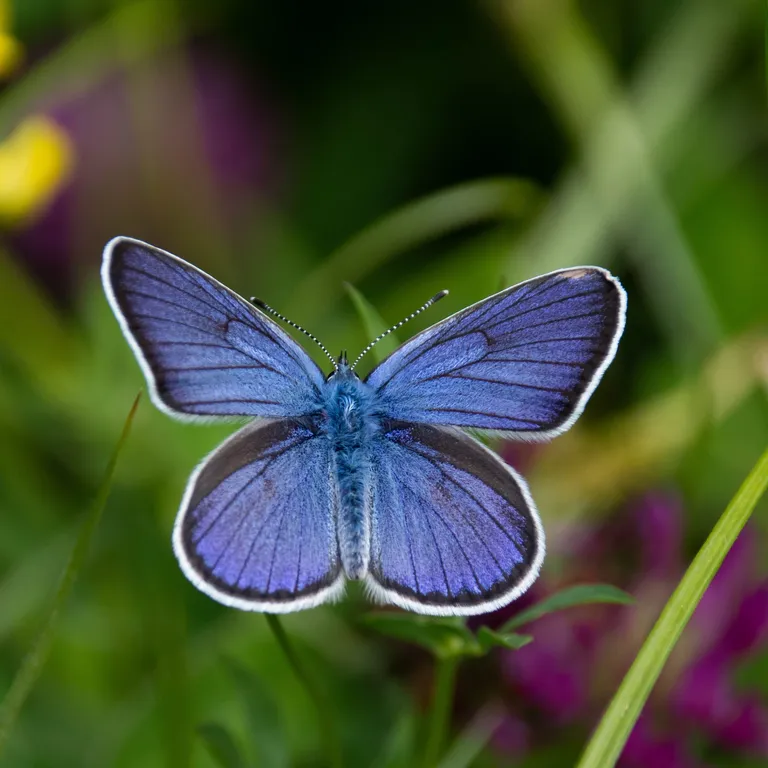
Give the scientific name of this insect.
Cyaniris semiargus
